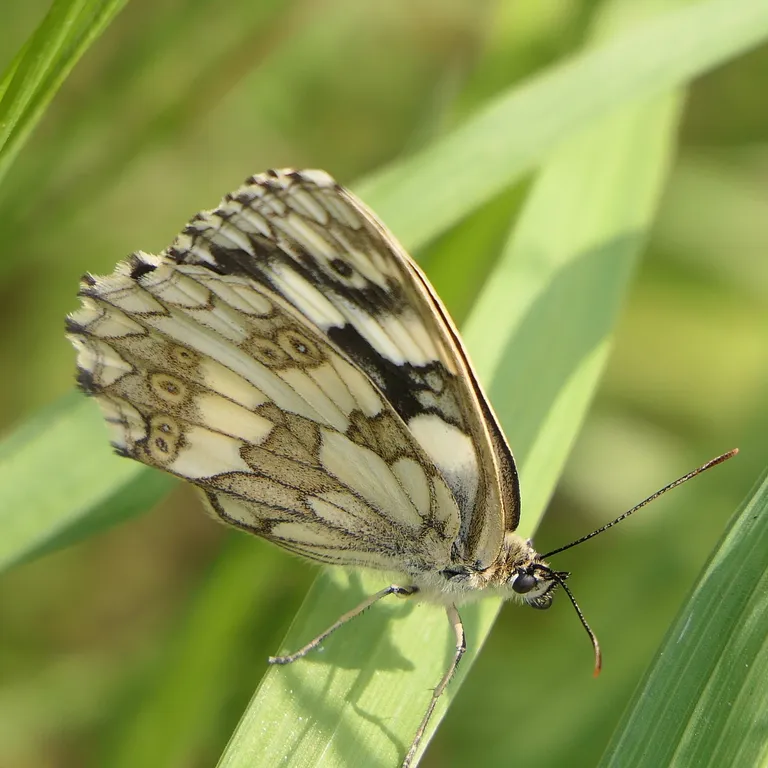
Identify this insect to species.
Melanargia galathea
